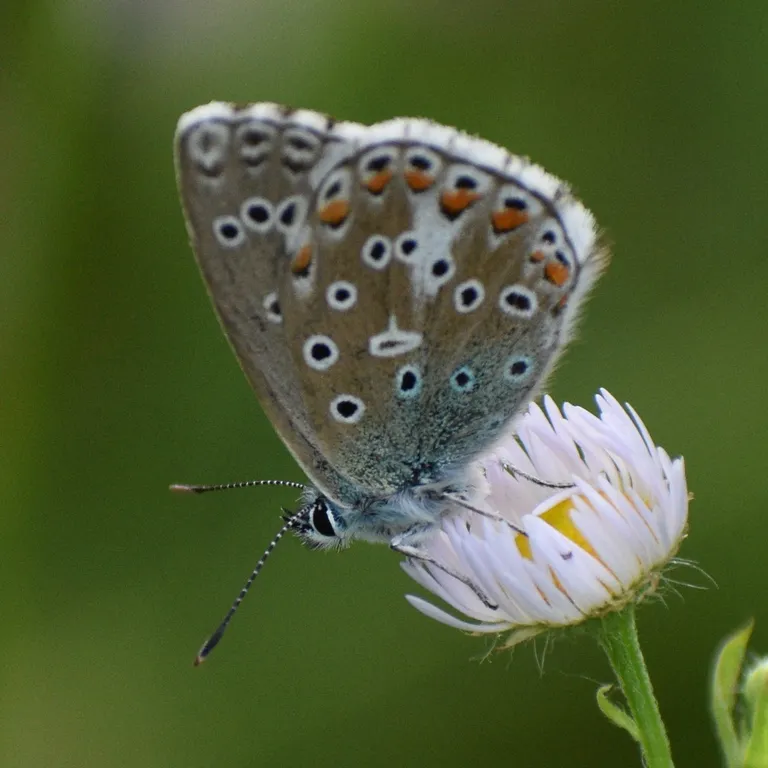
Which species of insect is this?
Lysandra bellargus
